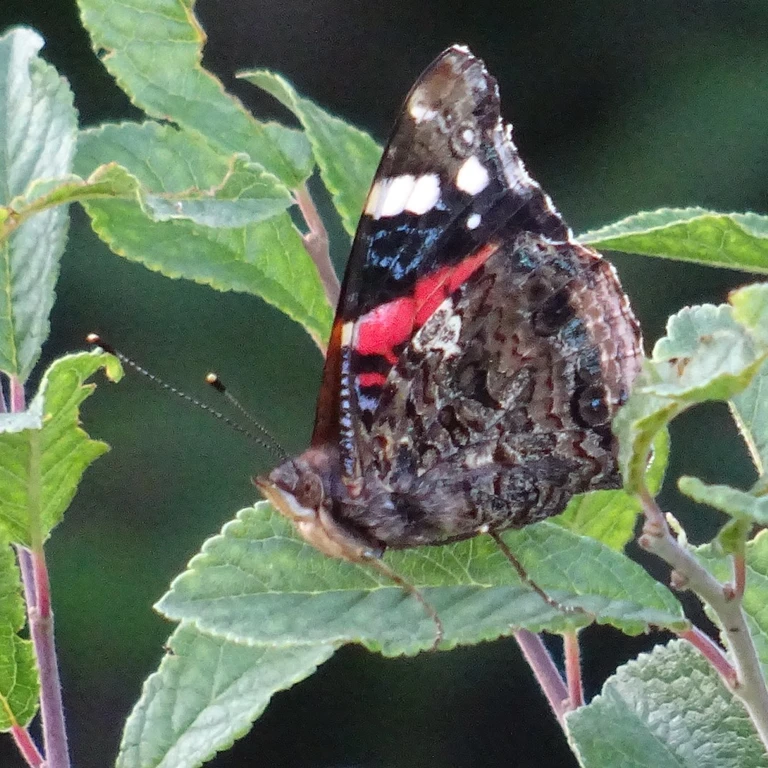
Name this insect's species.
Vanessa atalanta
